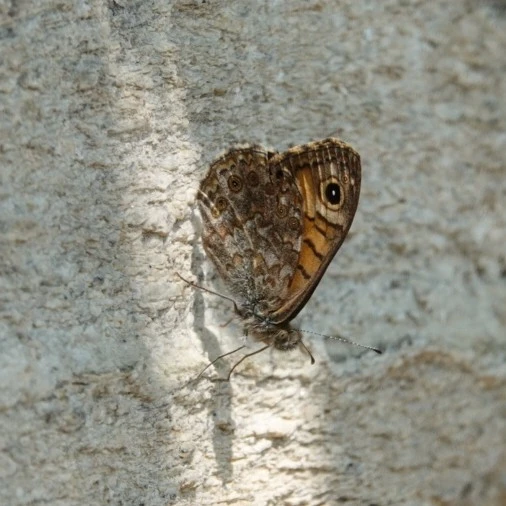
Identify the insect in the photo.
Lasiommata megera (also Pararge megera)
